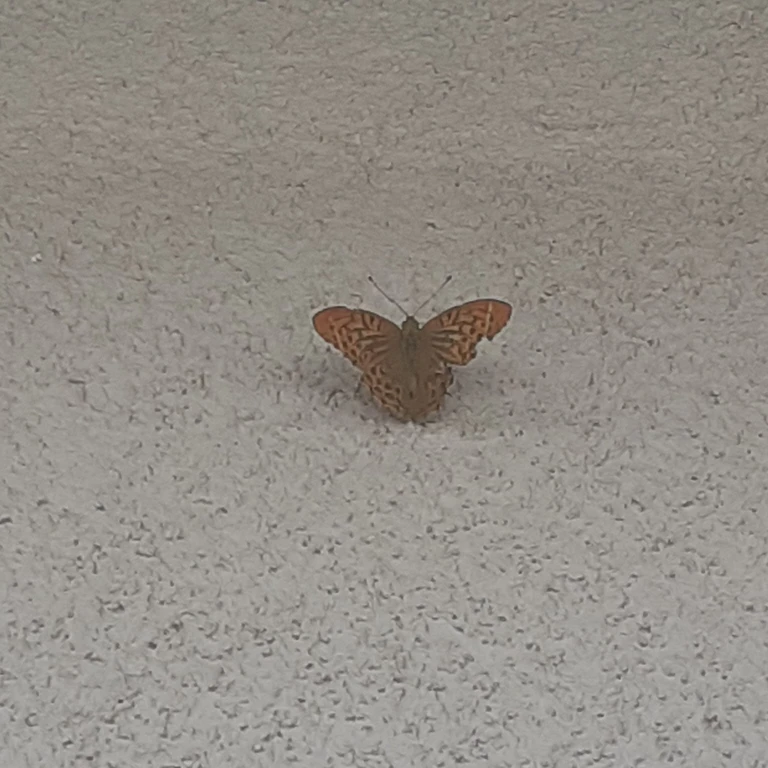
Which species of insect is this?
Argynnis paphia
